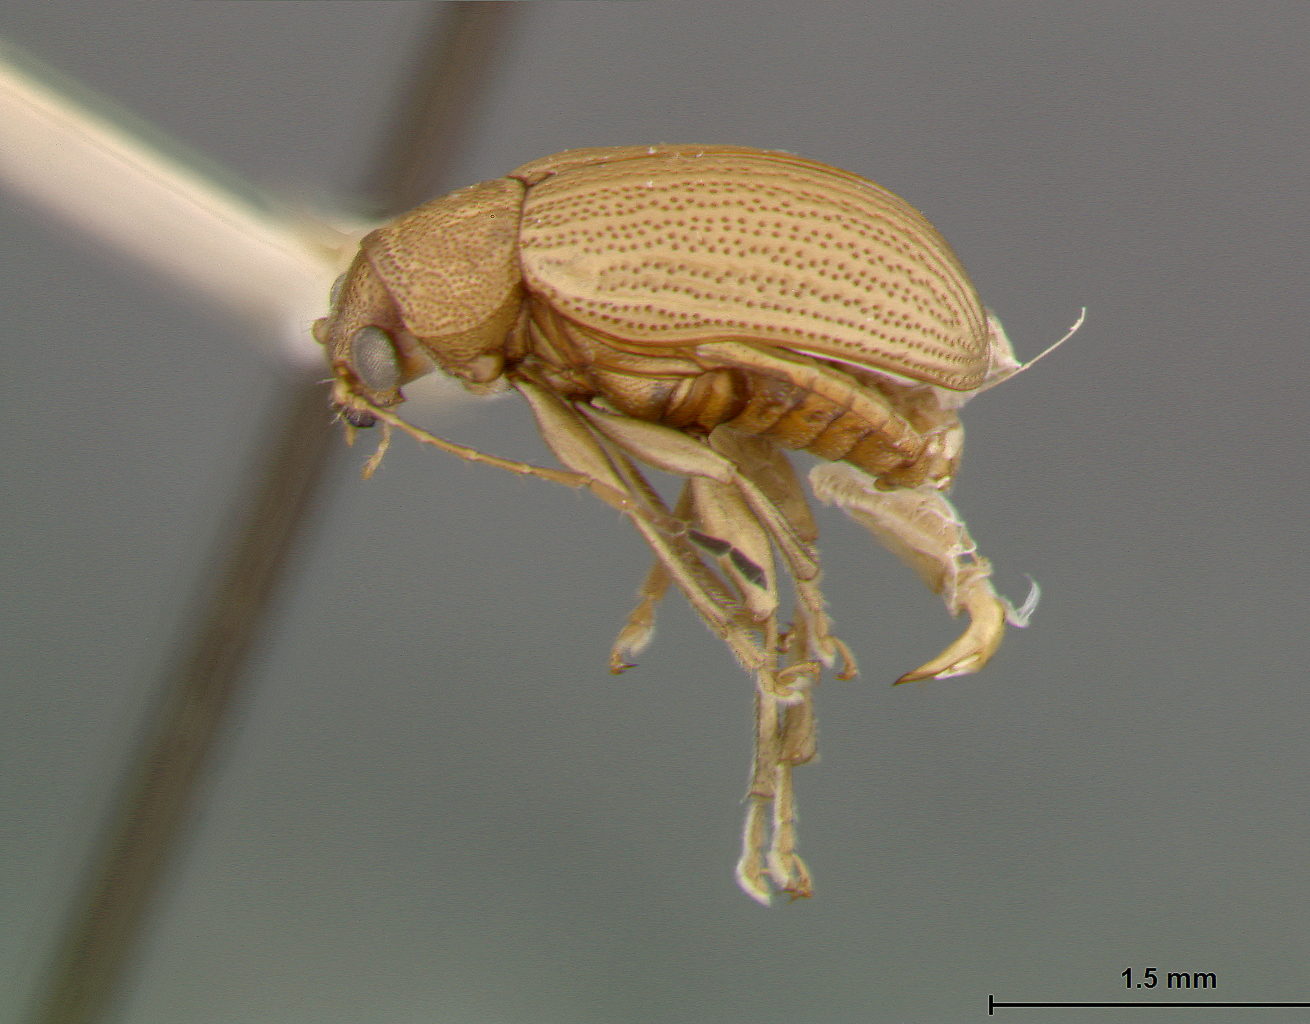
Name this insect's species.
Colaspis recurva
